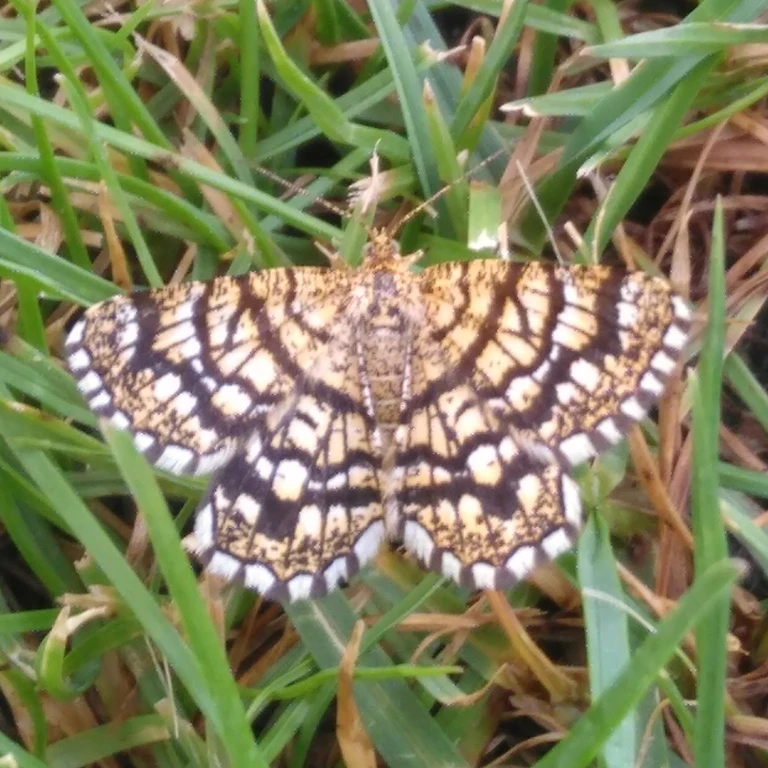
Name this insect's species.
Chiasmia clathrata
